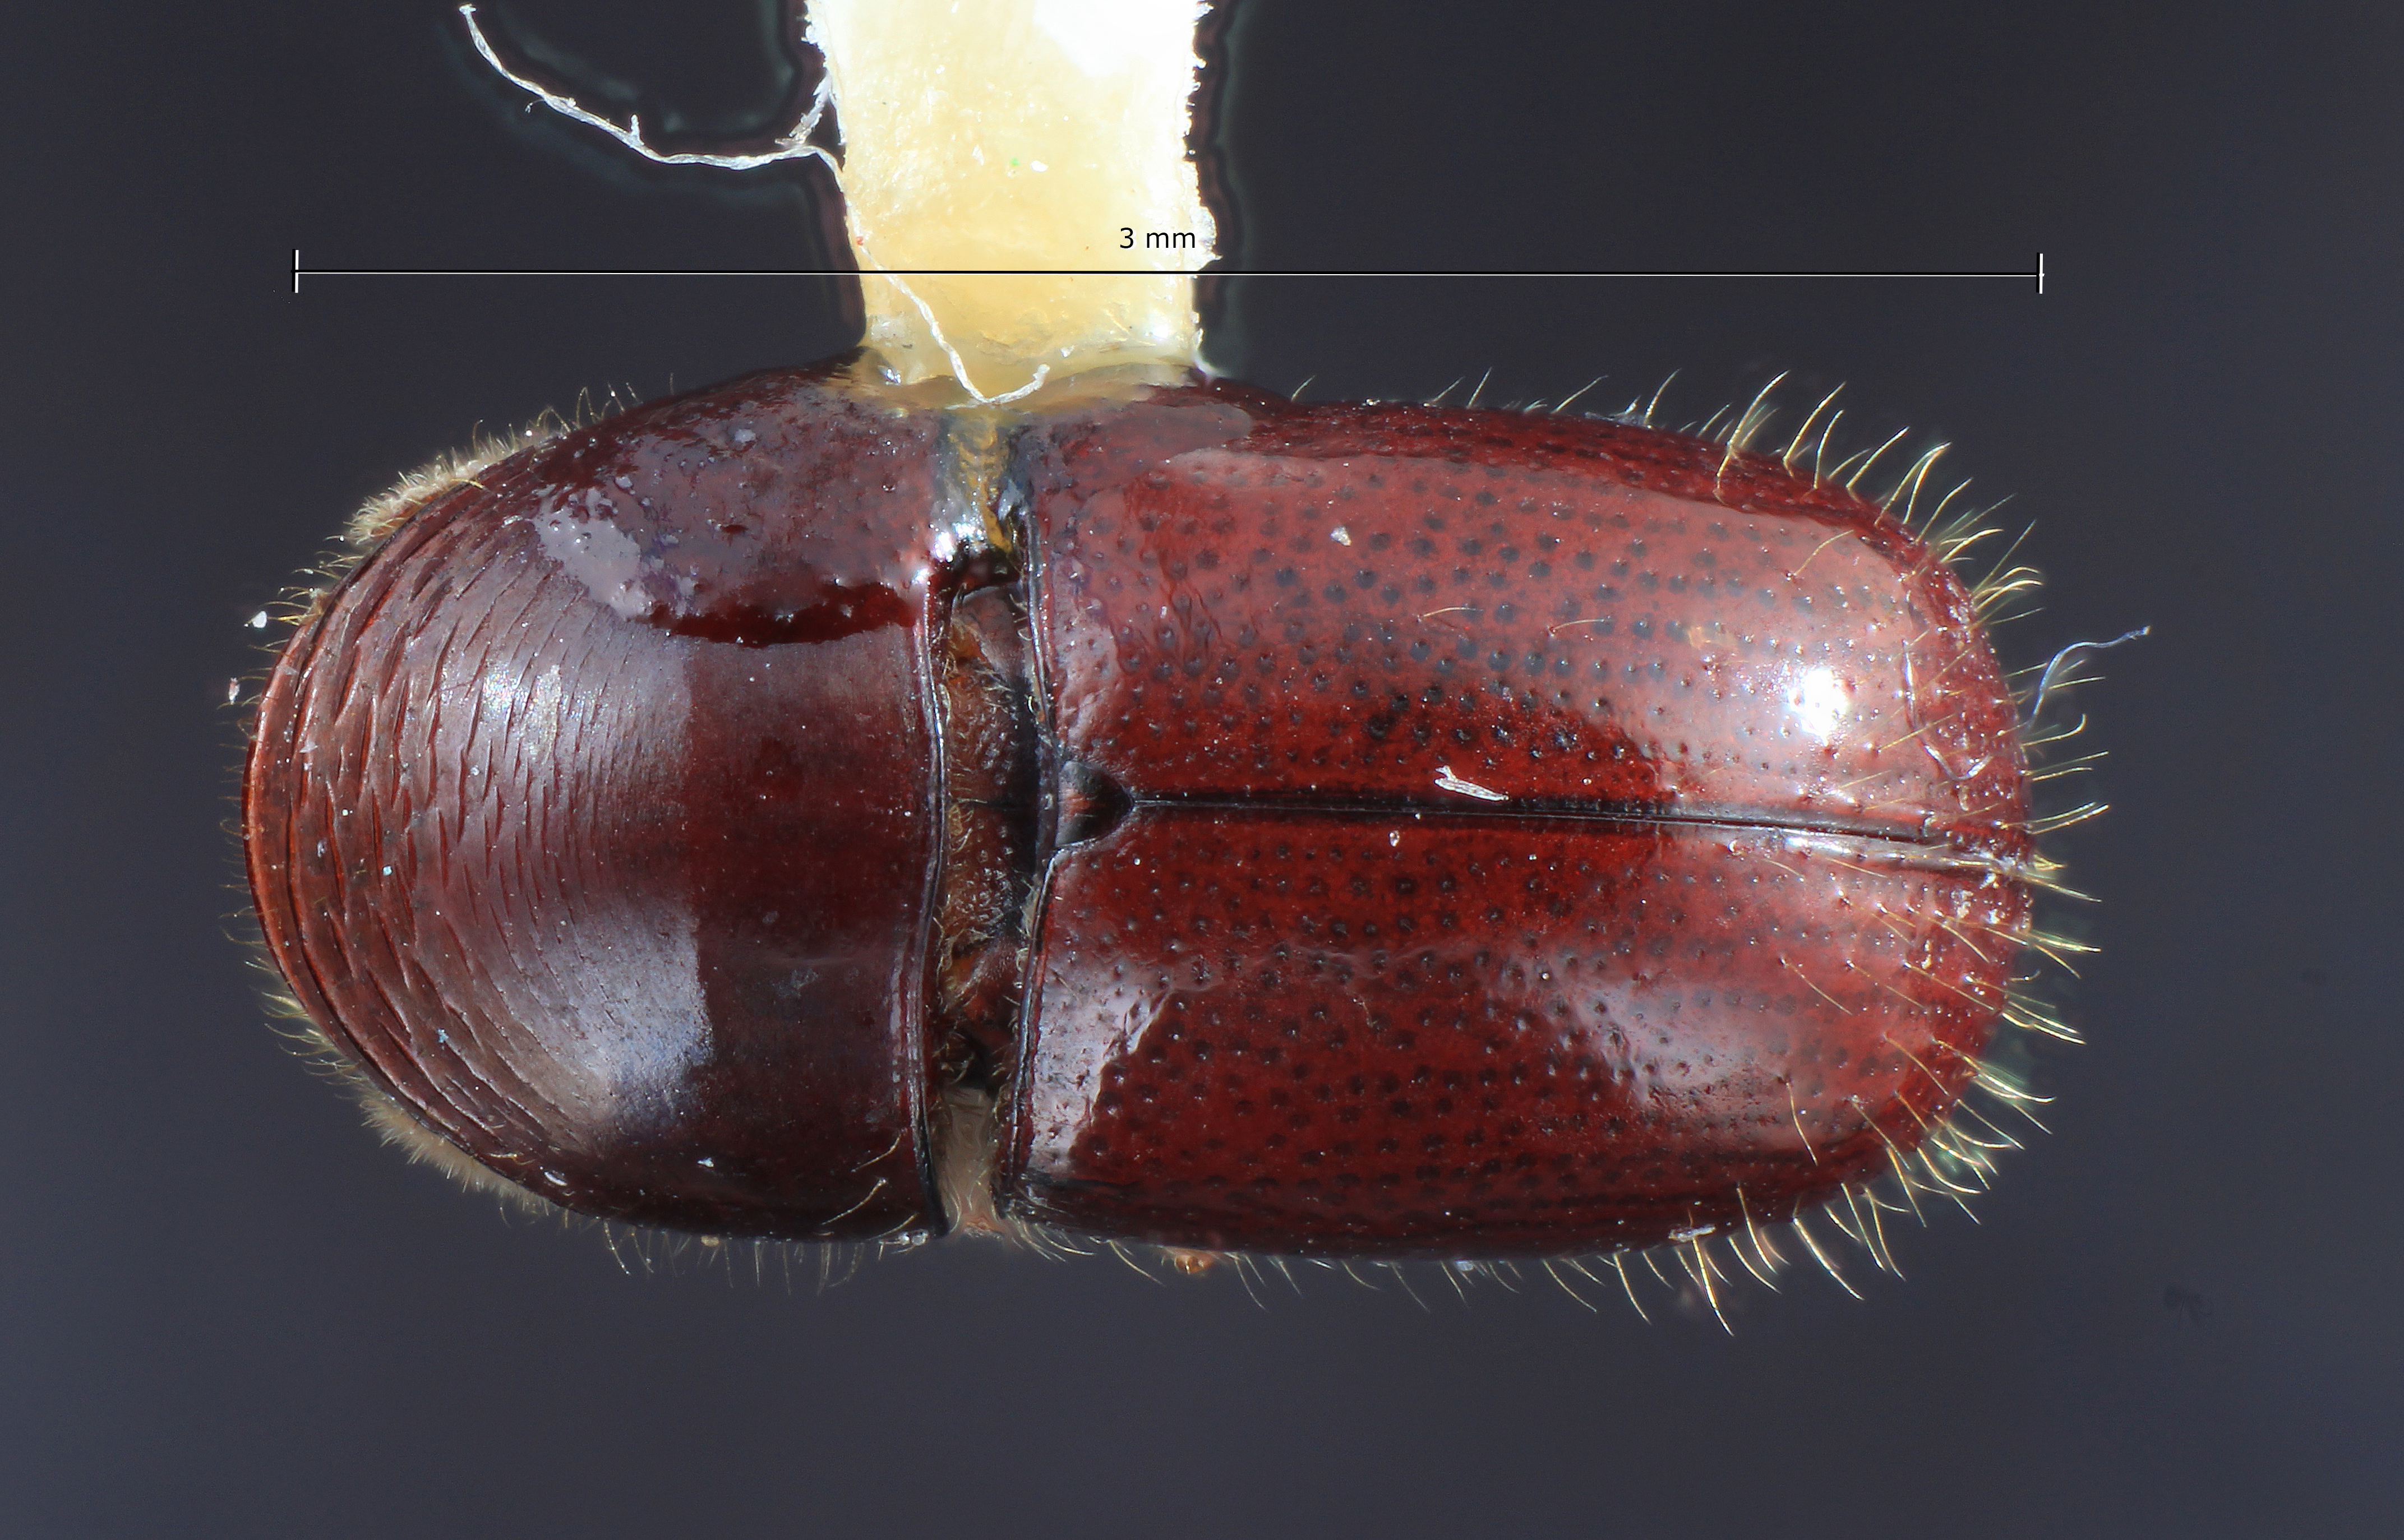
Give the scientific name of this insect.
Corthylus panamensis
